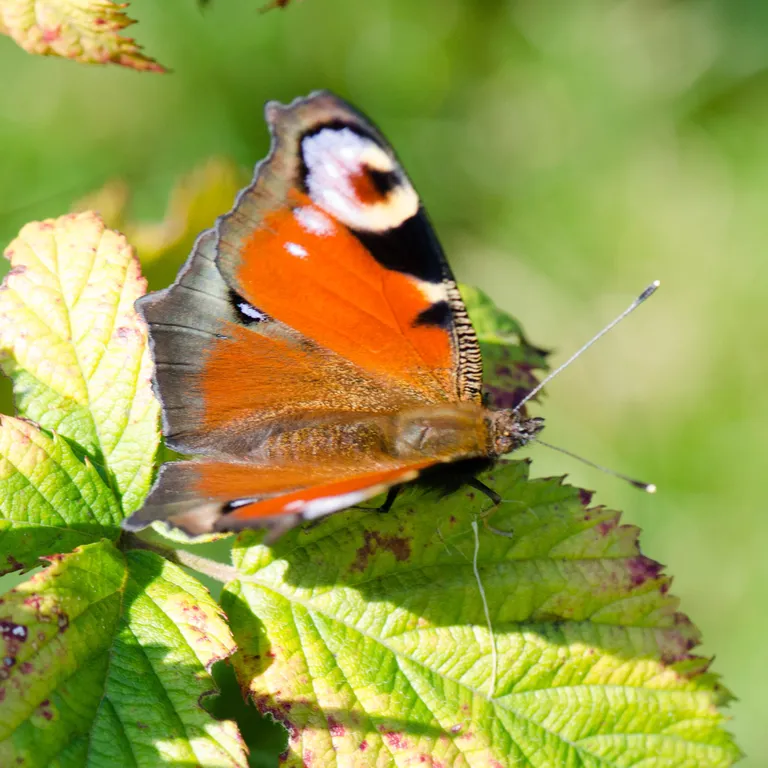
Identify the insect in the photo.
Aglais io
